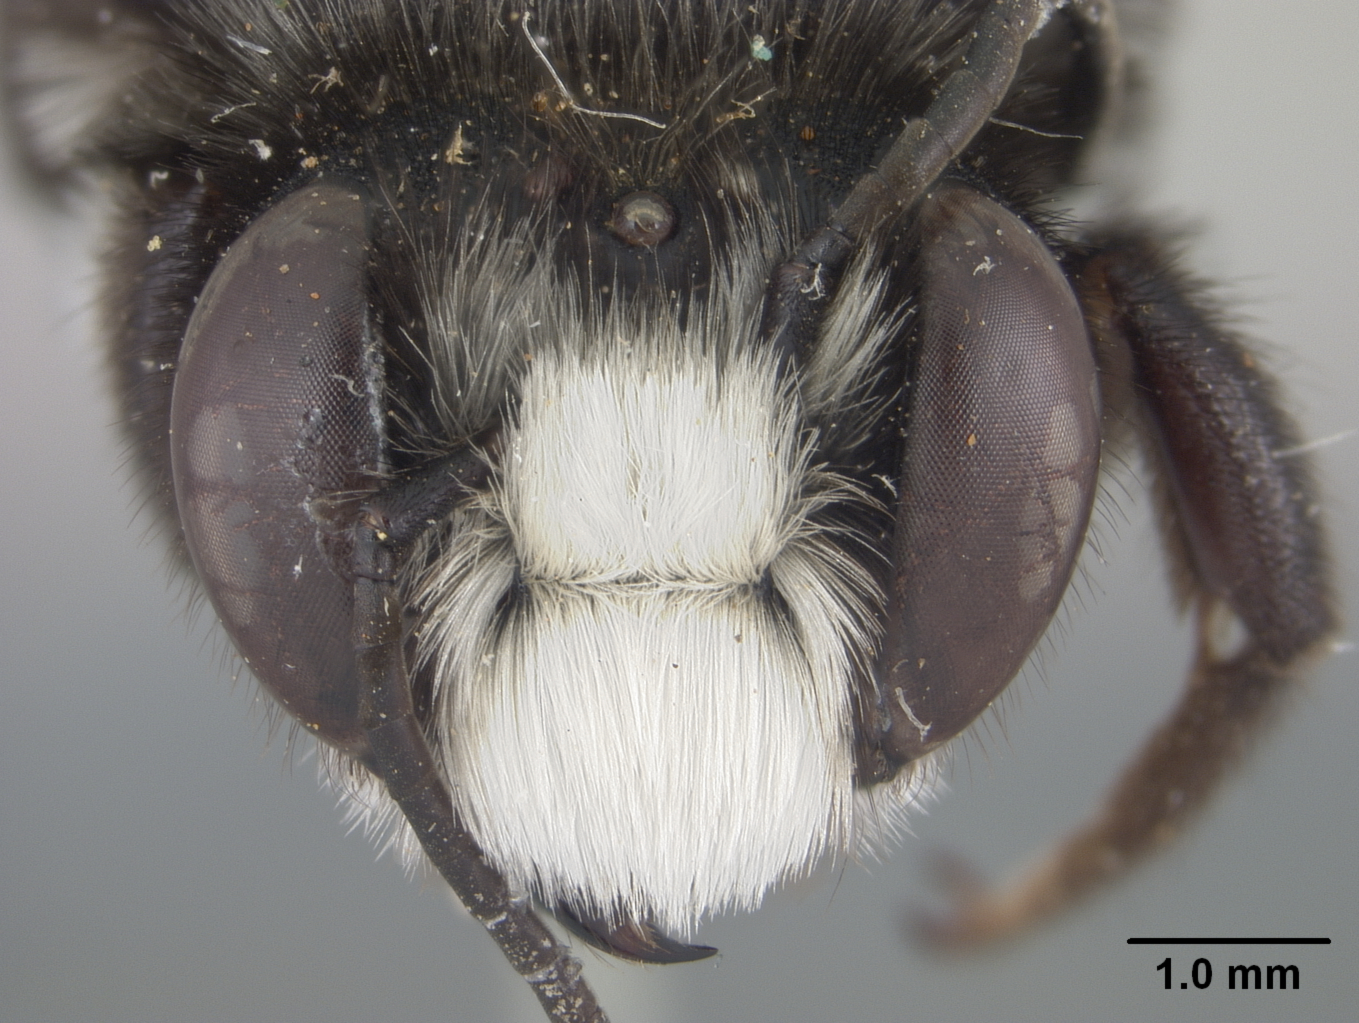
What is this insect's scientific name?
Megachile piurensis
